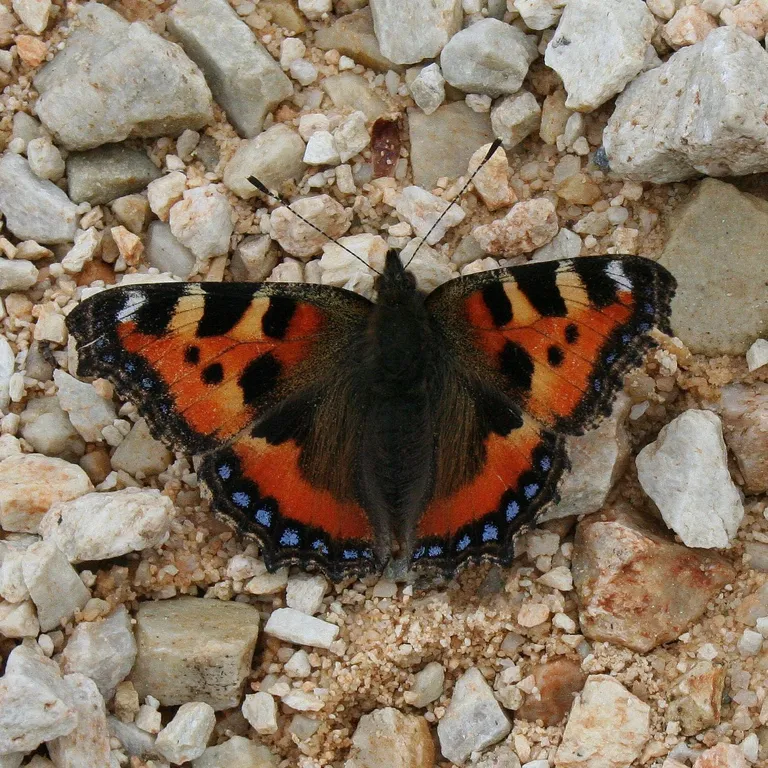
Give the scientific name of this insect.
Aglais urticae
